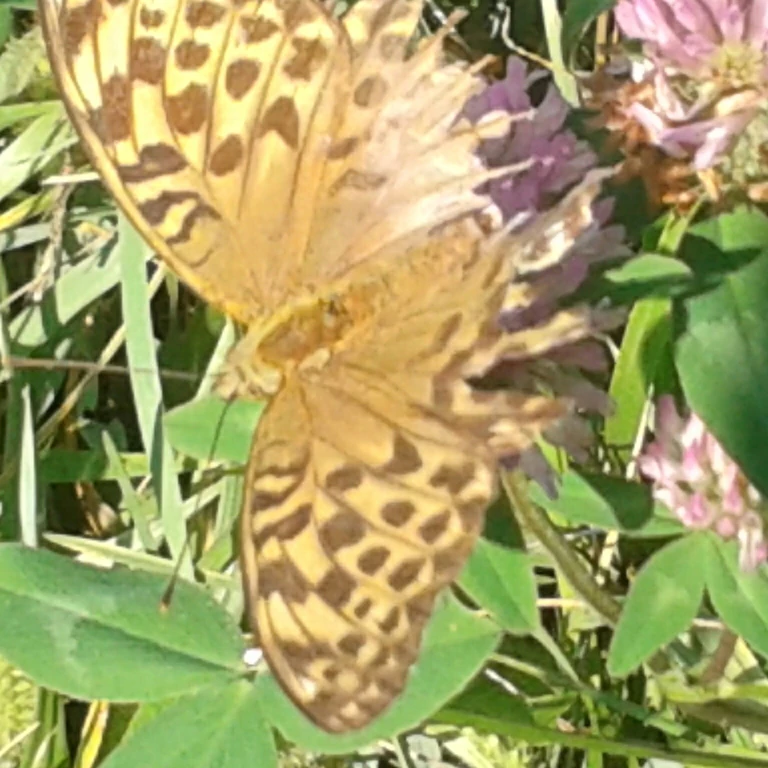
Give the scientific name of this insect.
Argynnis paphia
